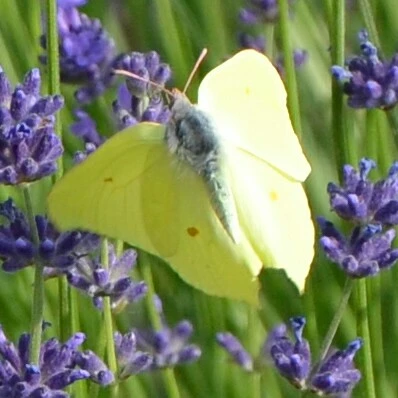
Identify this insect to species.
Gonepteryx rhamni
